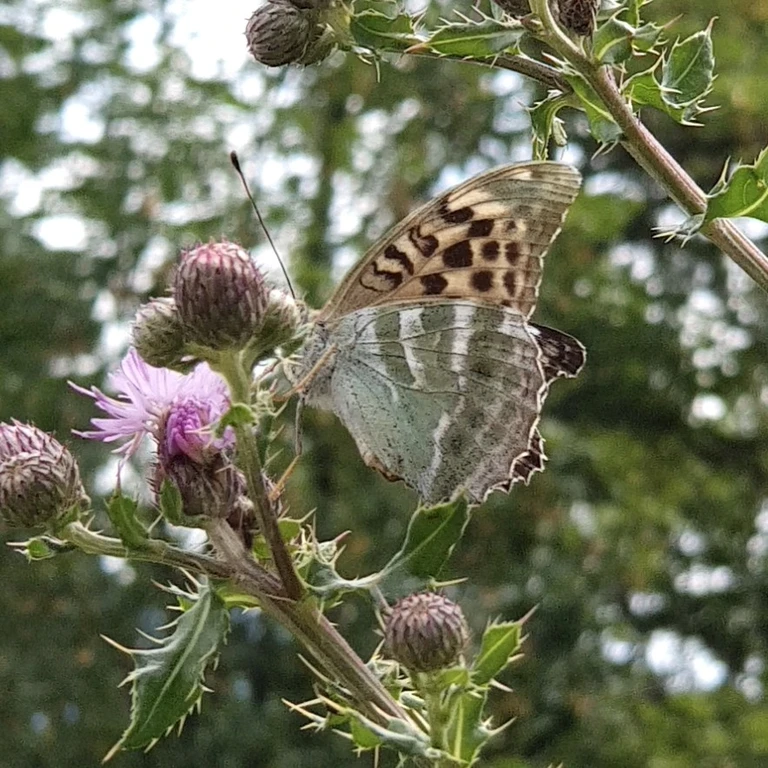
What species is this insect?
Argynnis paphia
